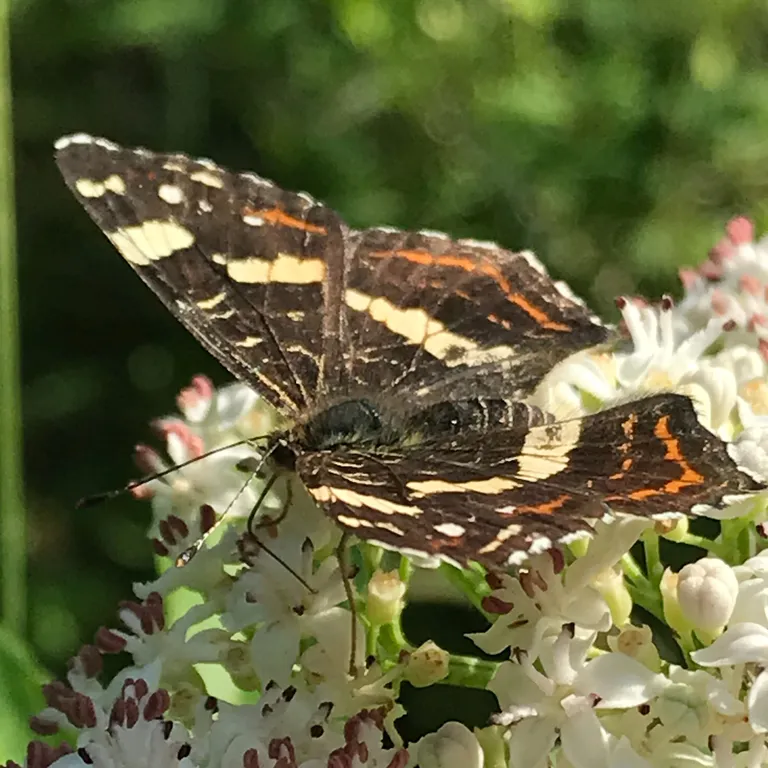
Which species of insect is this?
Araschnia levana
